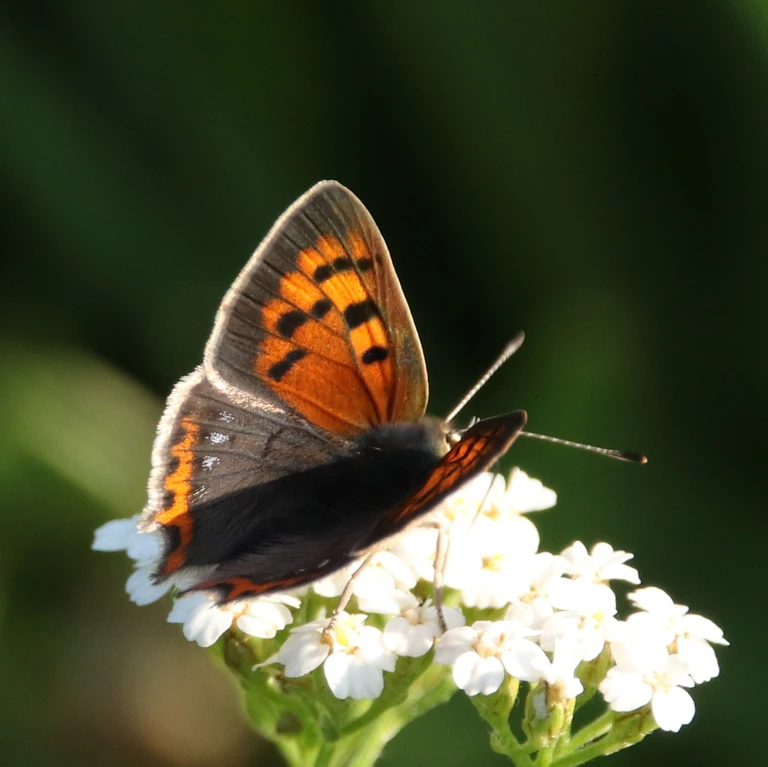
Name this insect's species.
Lycaena phlaeas
